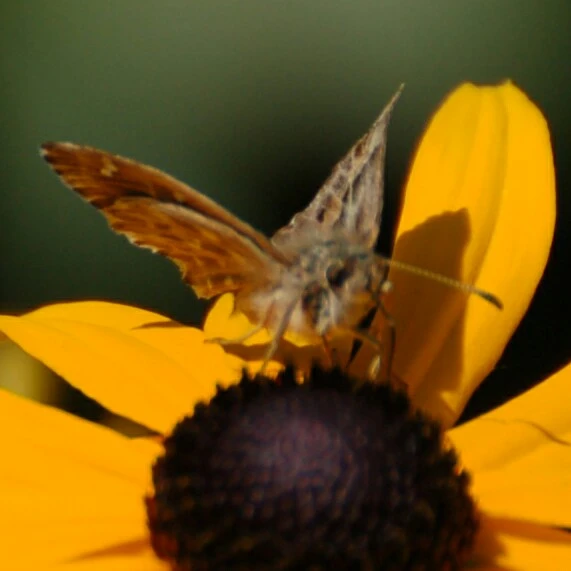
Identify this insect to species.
Carcharodus alceae
